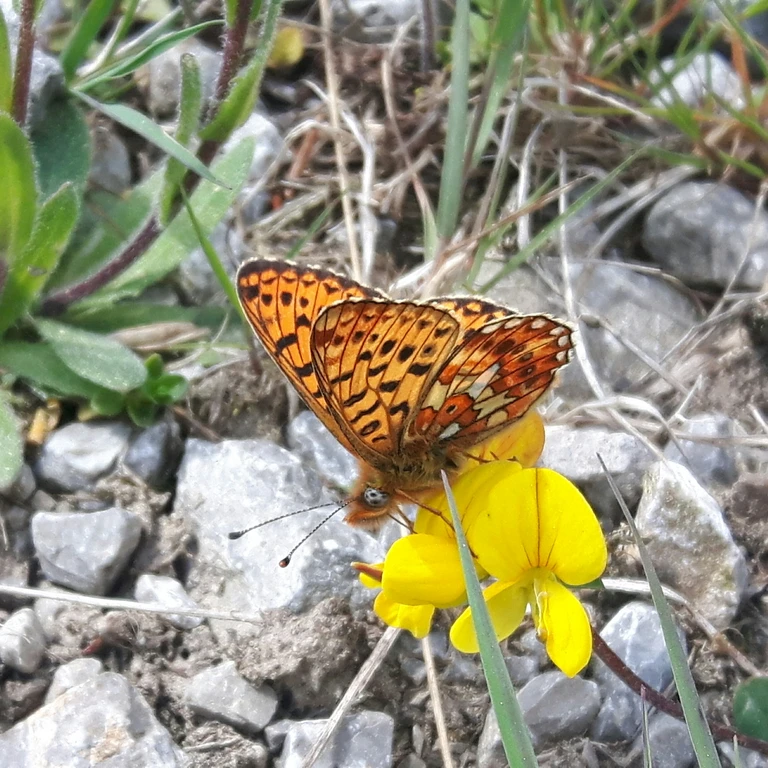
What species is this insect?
Boloria euphrosyne (also Clossiana euphrosyne)
